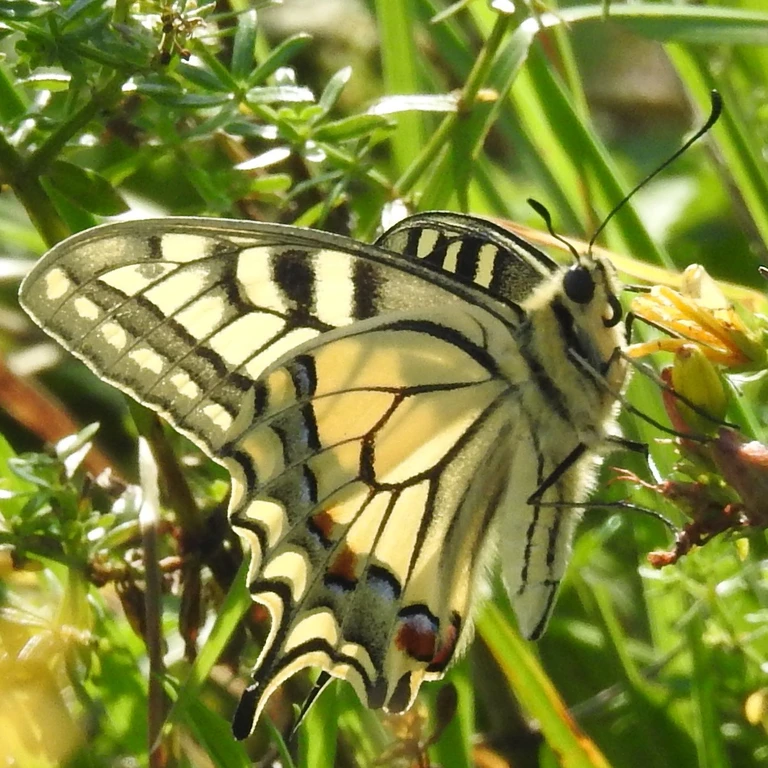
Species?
Papilio machaon
